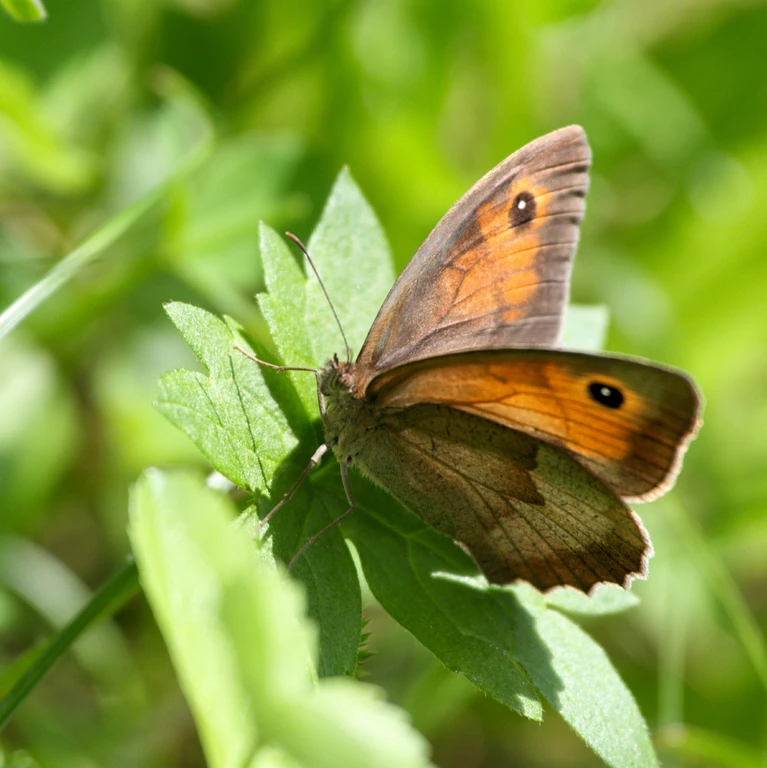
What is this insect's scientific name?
Maniola jurtina
